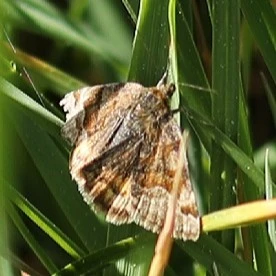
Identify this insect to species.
Euclidia glyphica
